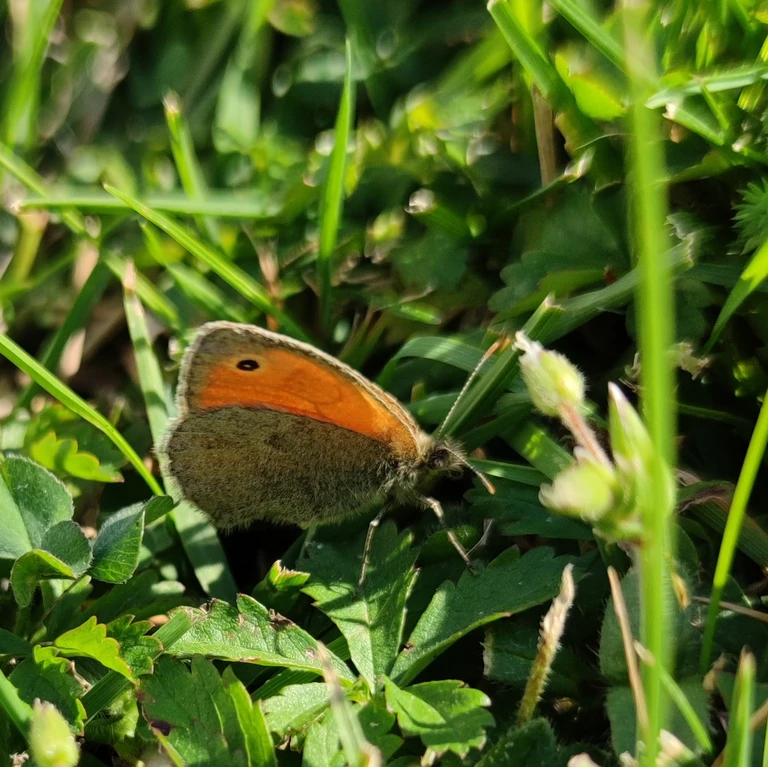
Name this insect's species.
Coenonympha pamphilus
